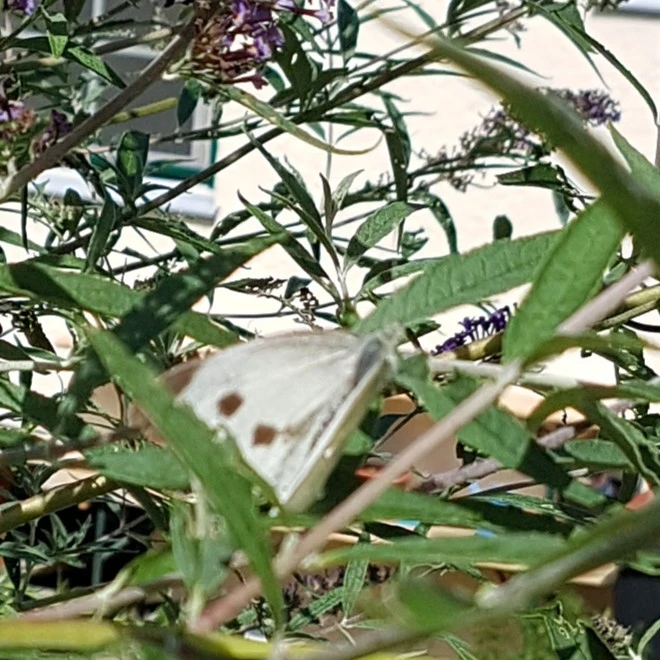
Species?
Pieris brassicae
